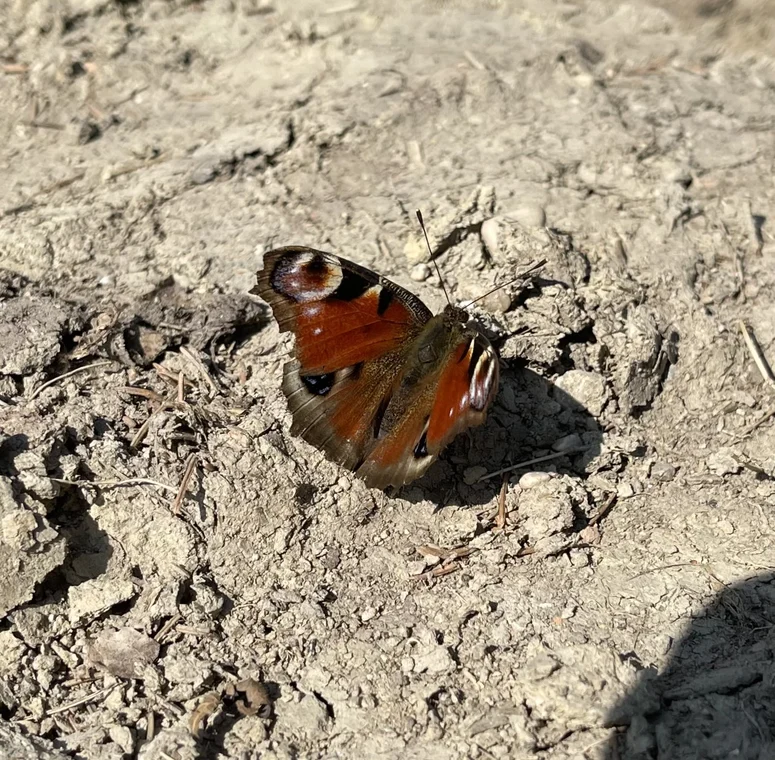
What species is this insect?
Aglais io
